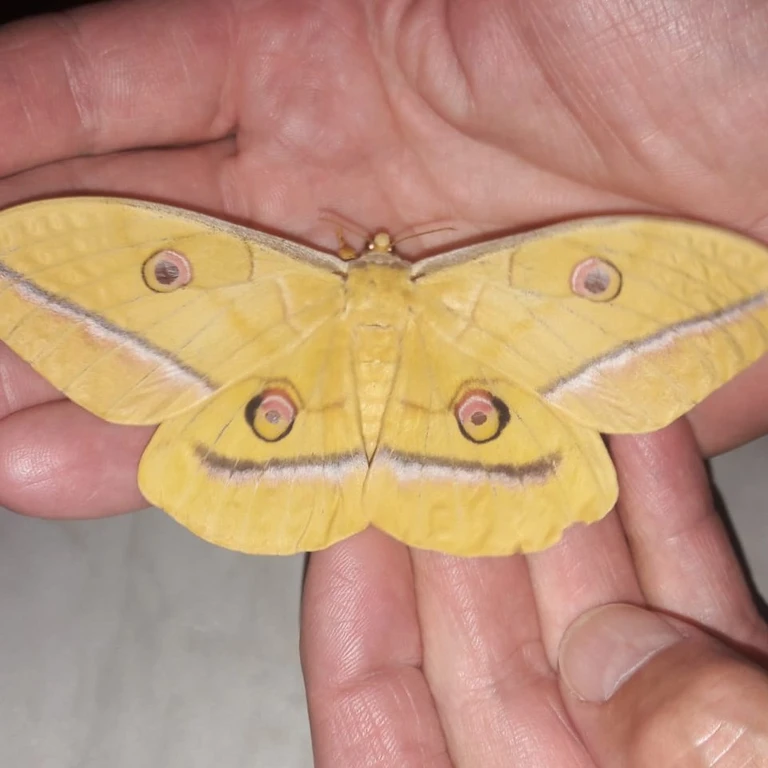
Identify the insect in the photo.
Antheraea yamamai
